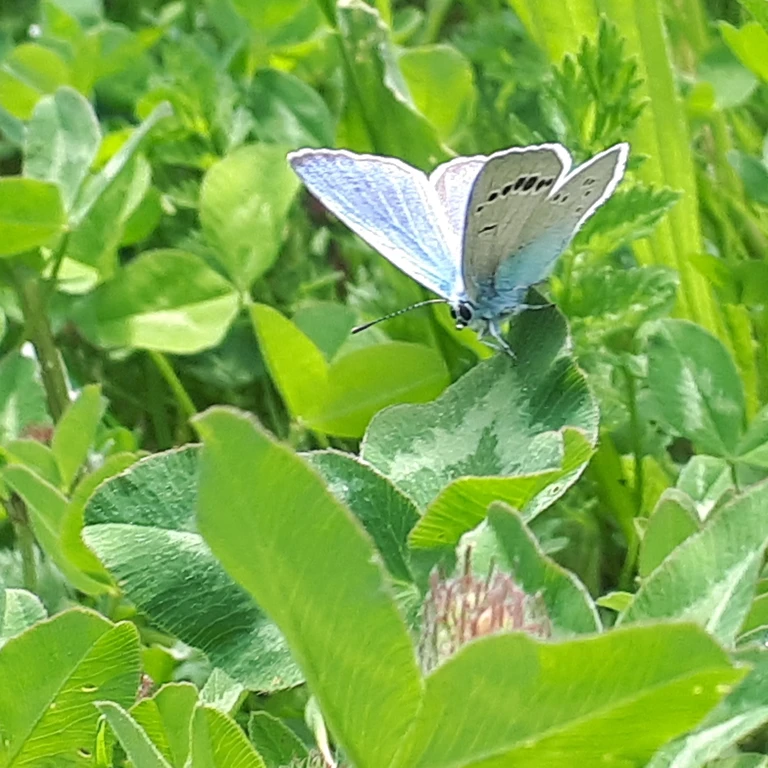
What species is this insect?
Glaucopsyche alexis
